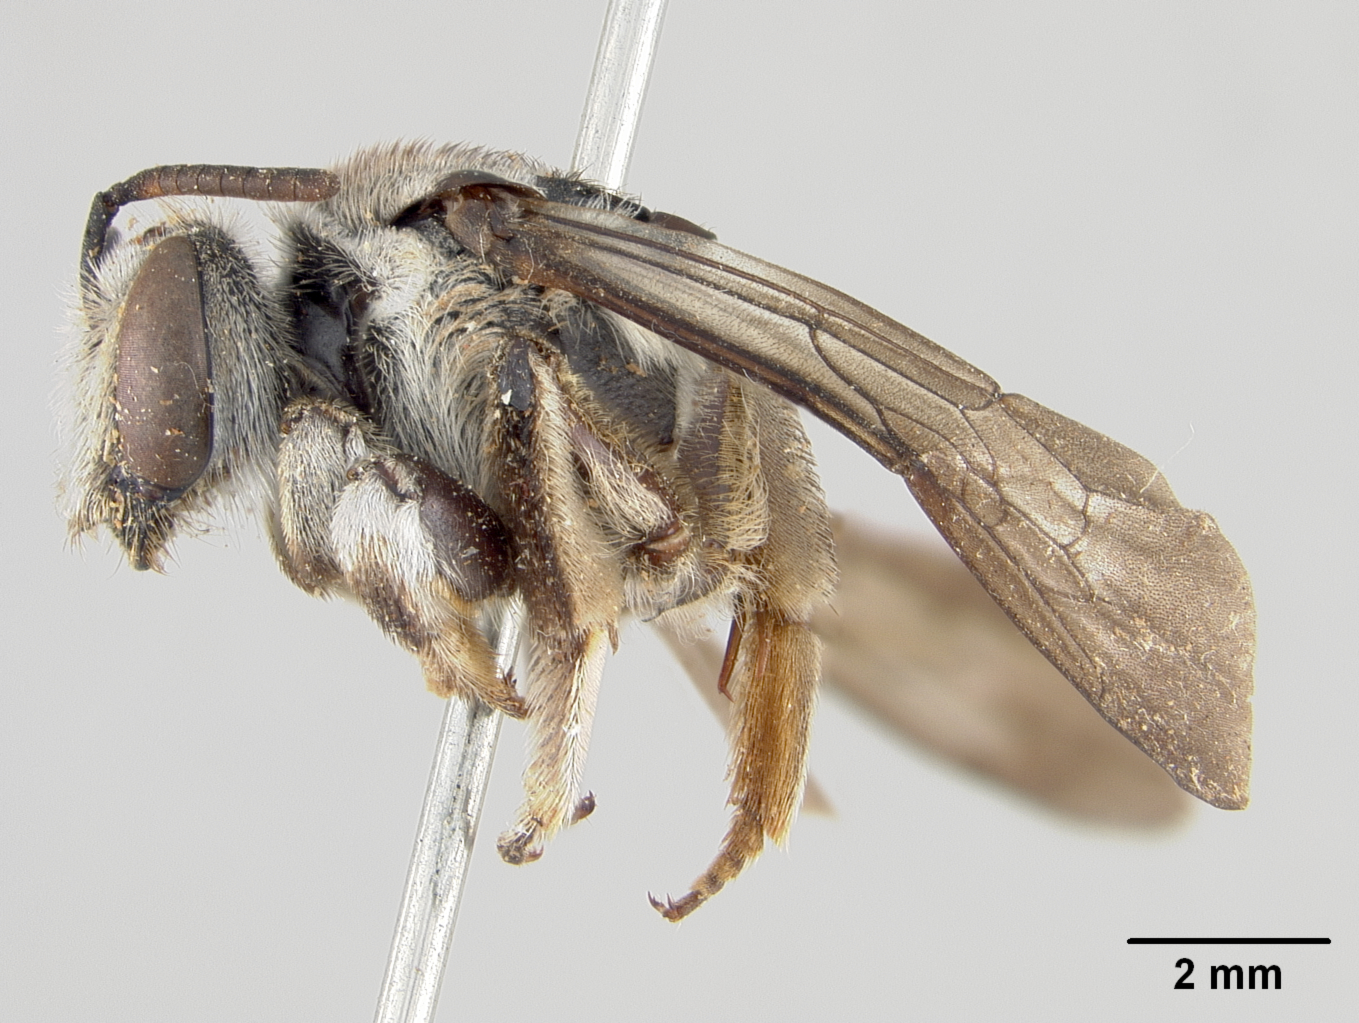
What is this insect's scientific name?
Nomia amabilis
